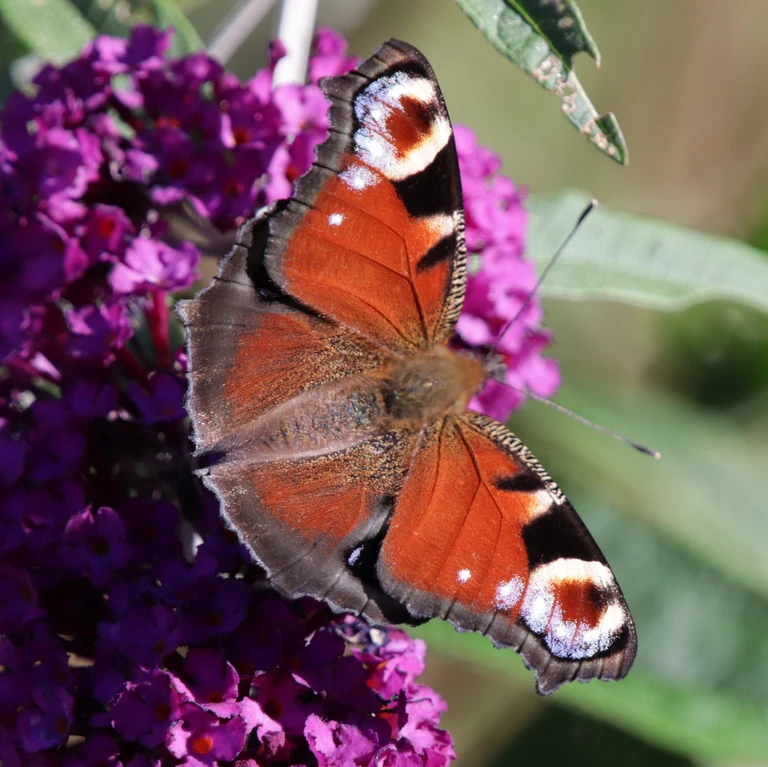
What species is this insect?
Aglais io
